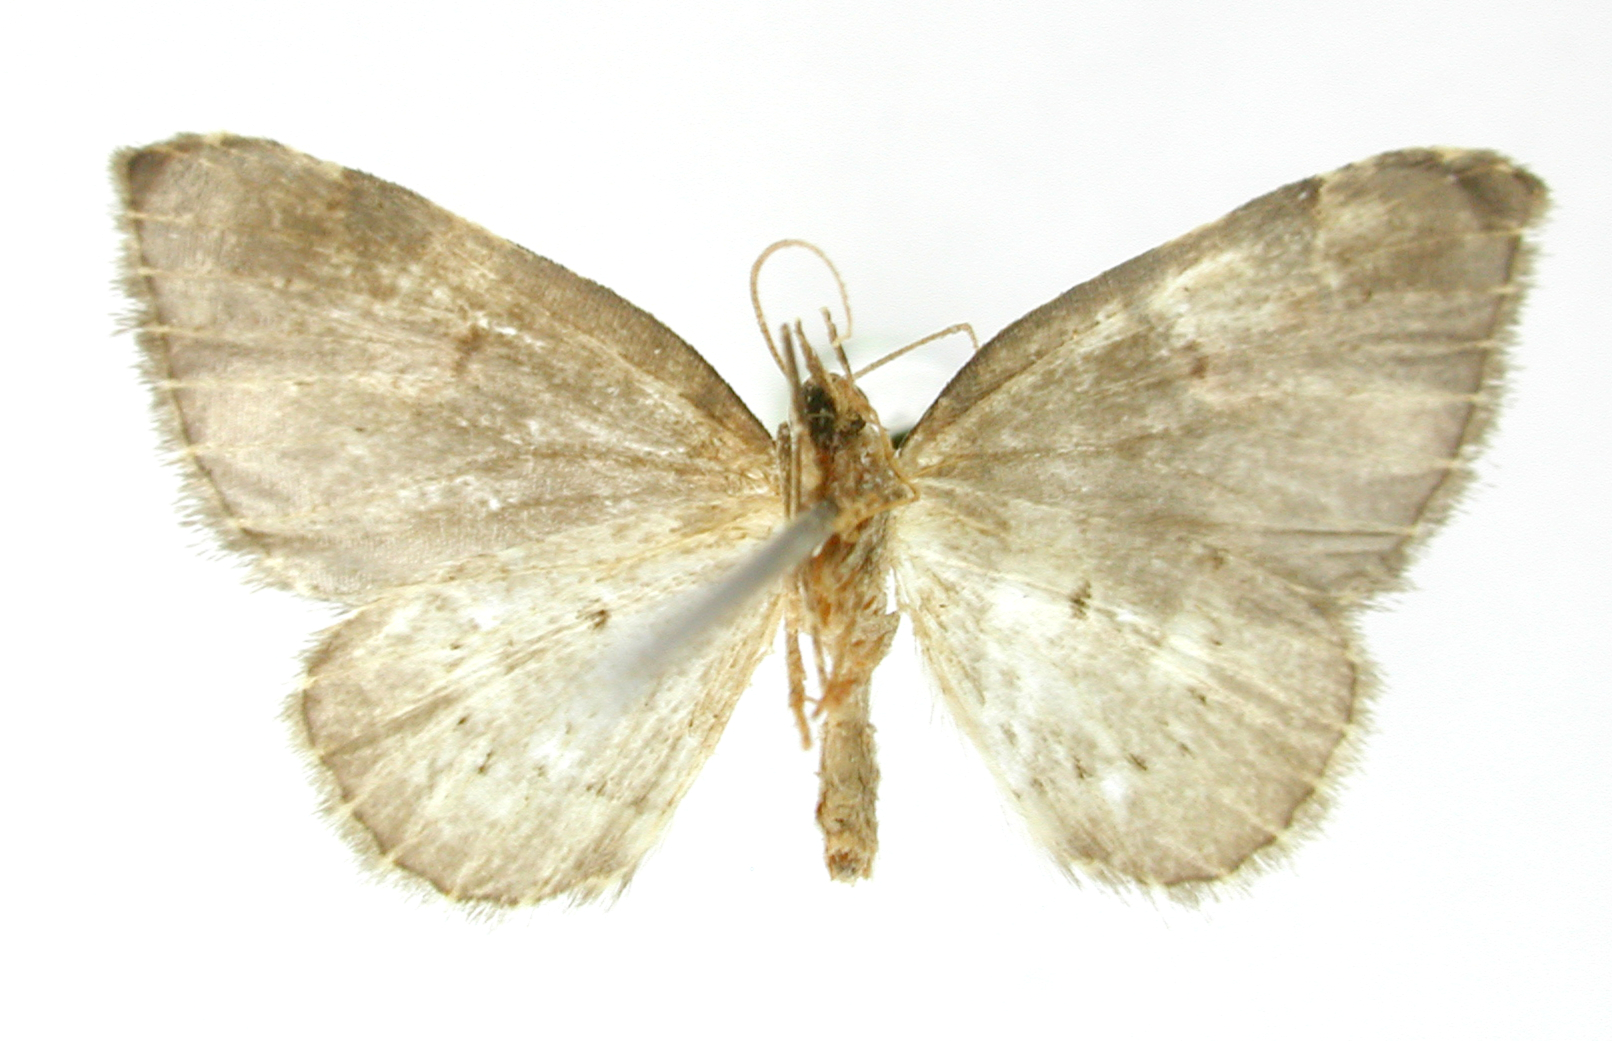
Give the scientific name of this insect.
Perizoma carnetincta
